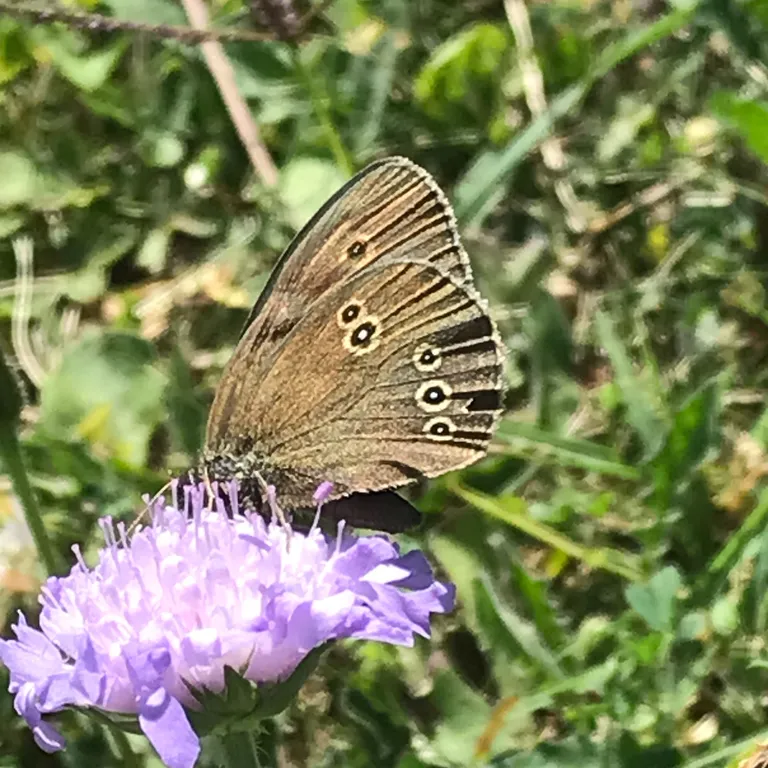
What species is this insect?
Aphantopus hyperantus
